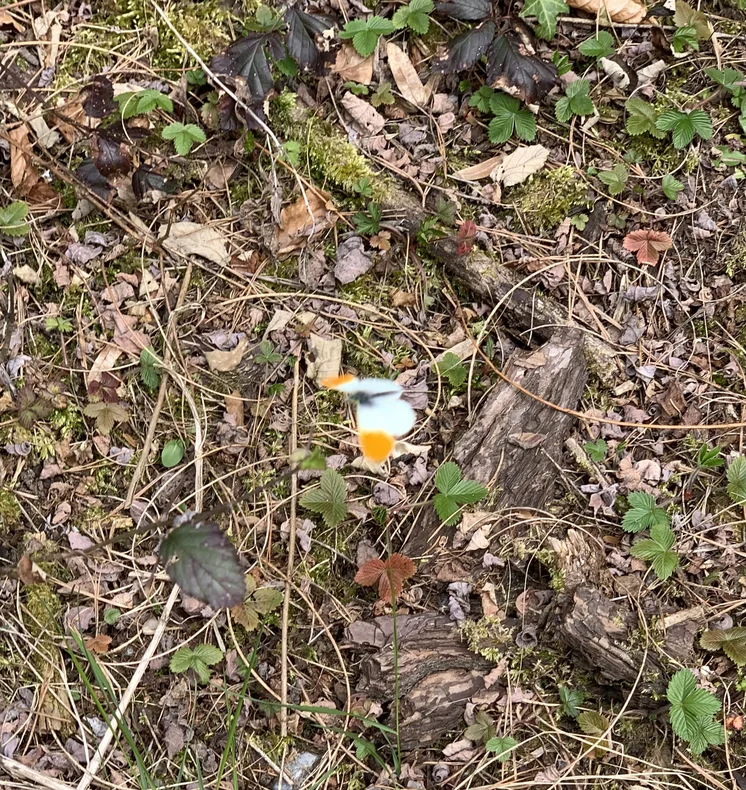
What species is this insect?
Anthocharis cardamines
